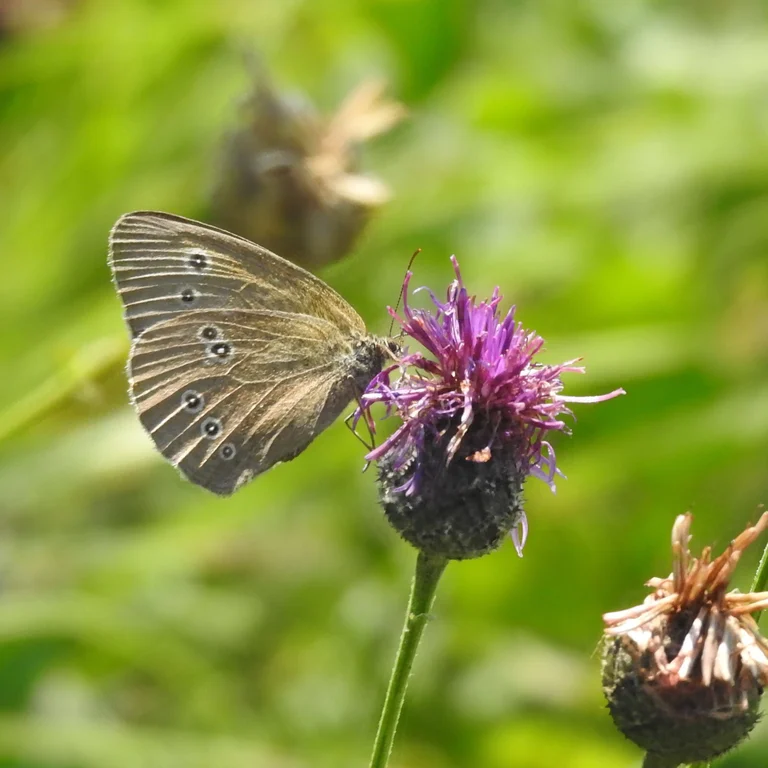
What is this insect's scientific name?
Aphantopus hyperantus
